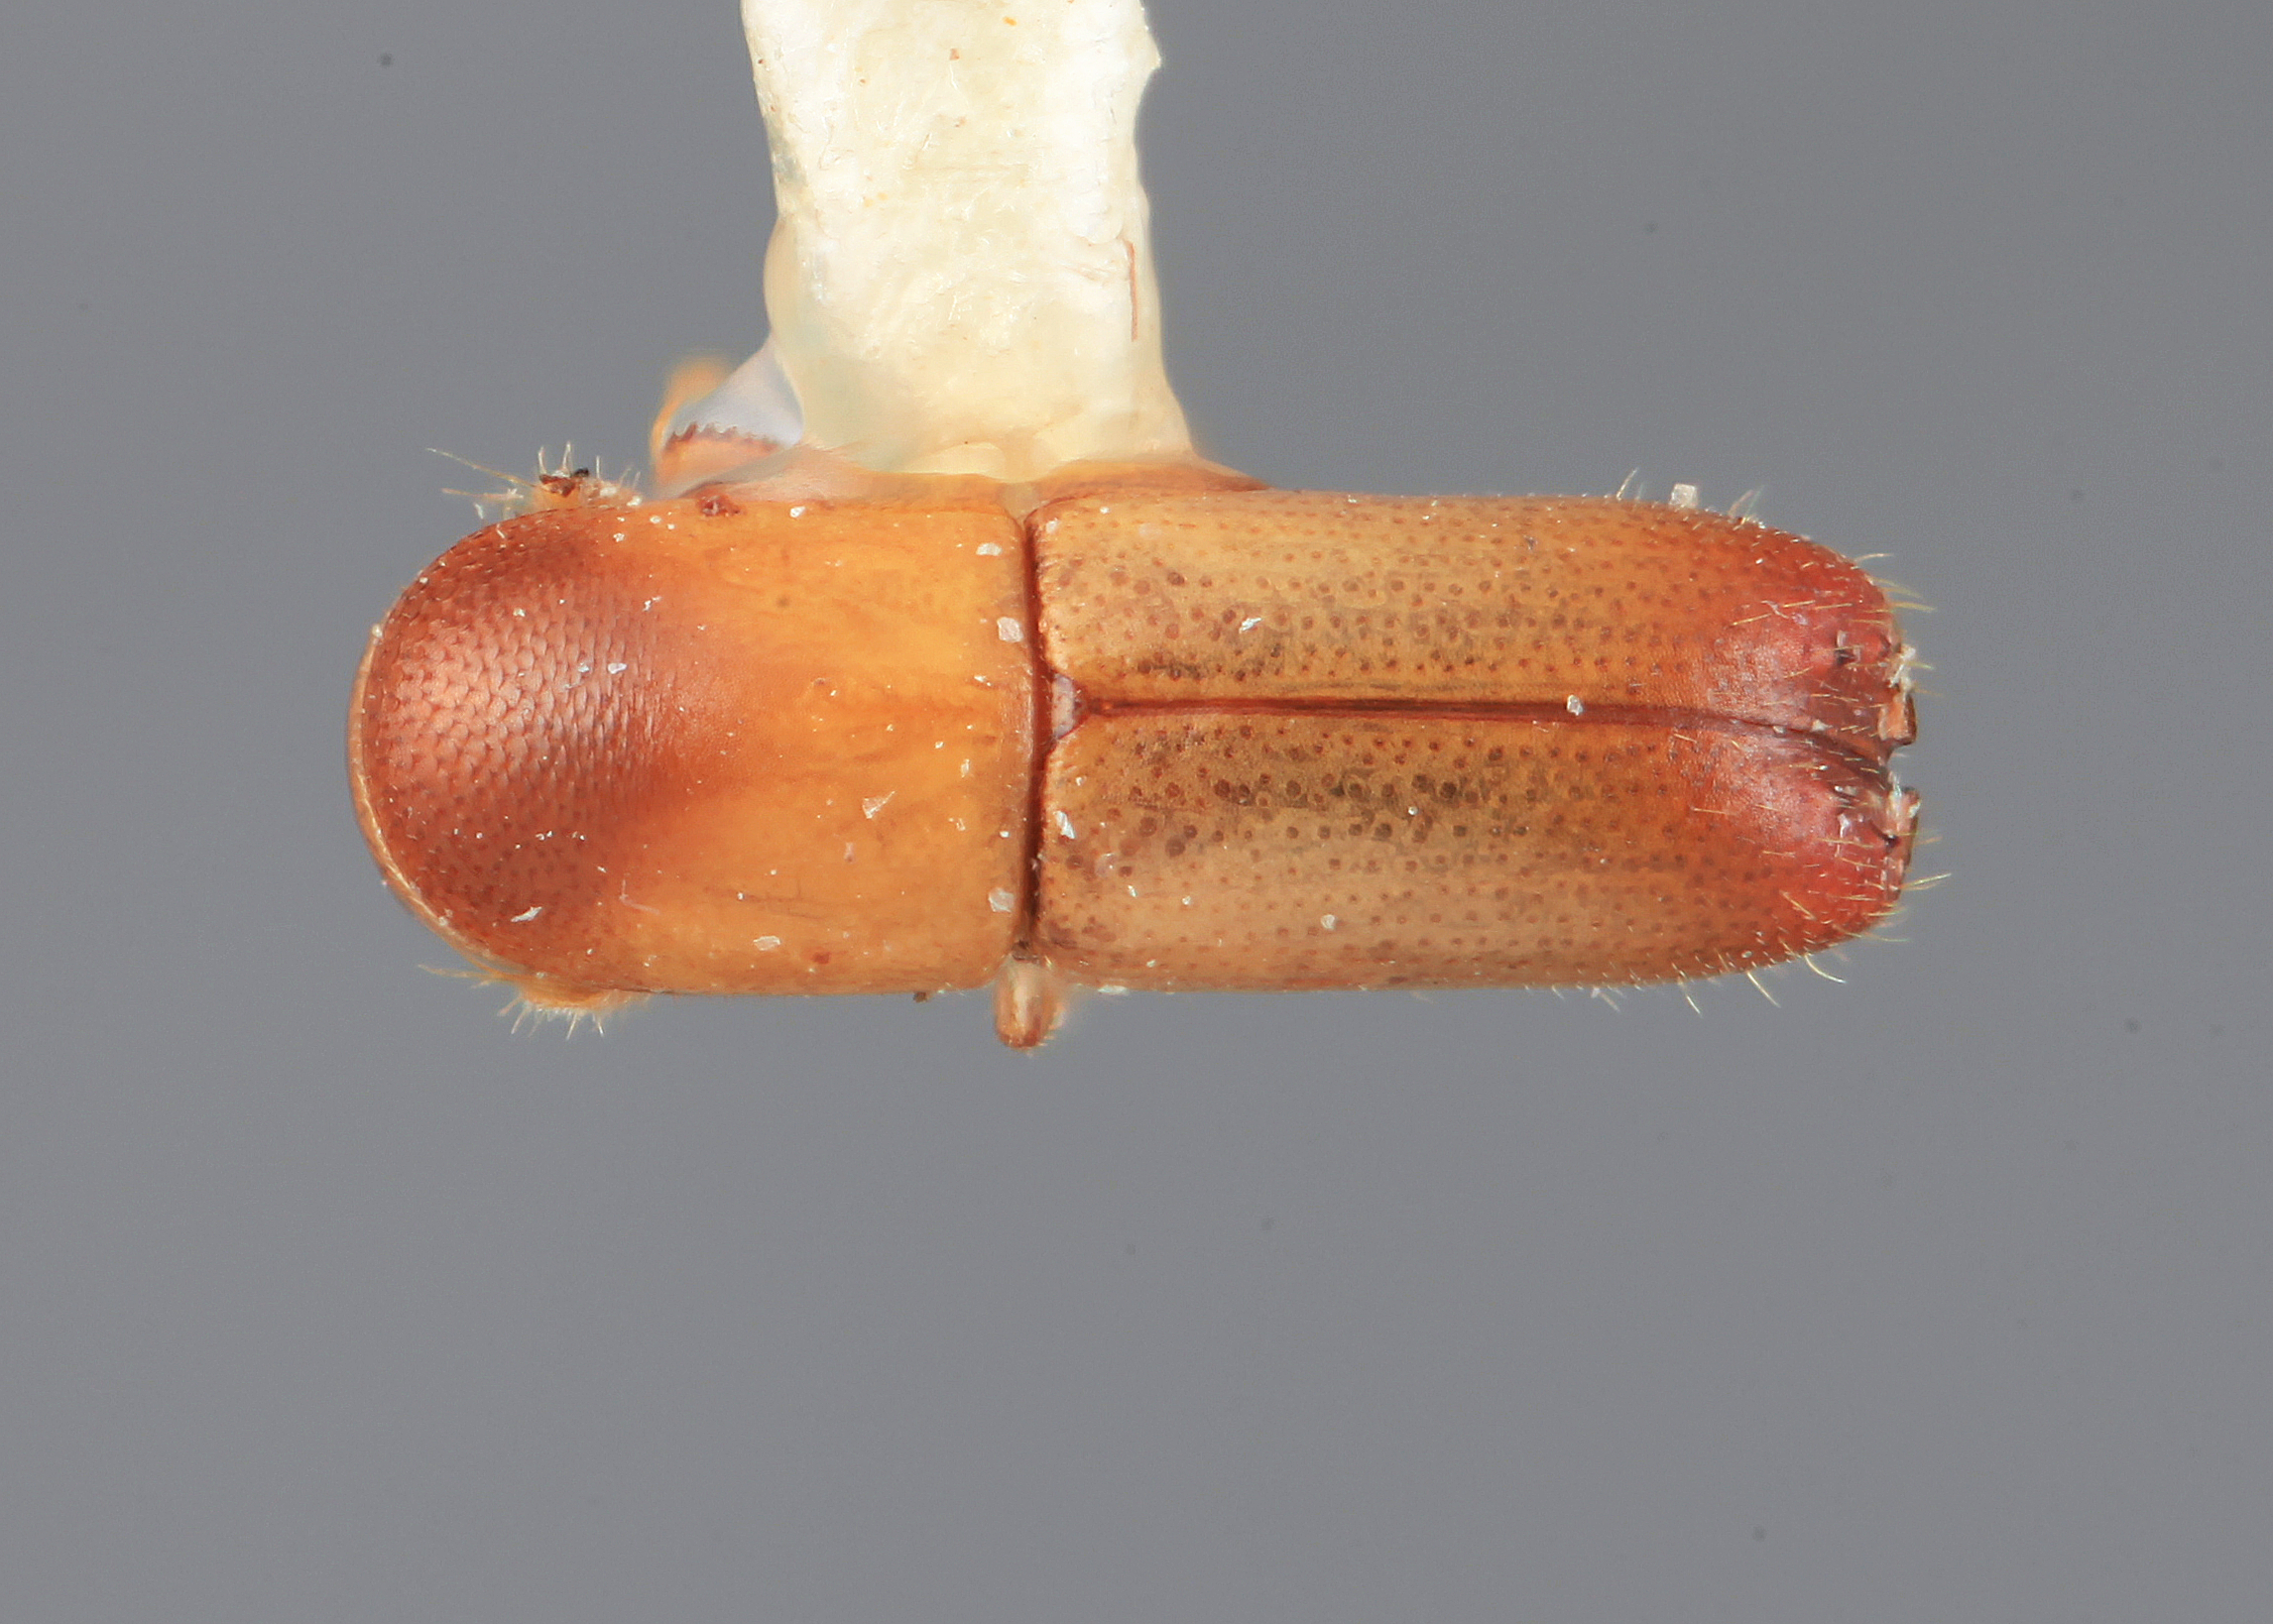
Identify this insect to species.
Monarthrum bifoveatum
